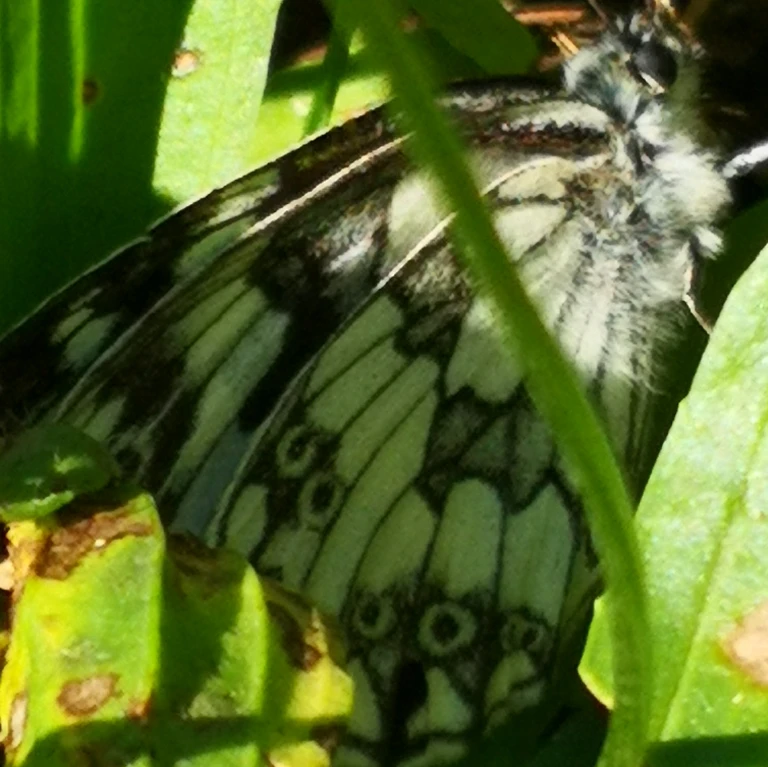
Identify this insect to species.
Melanargia galathea
